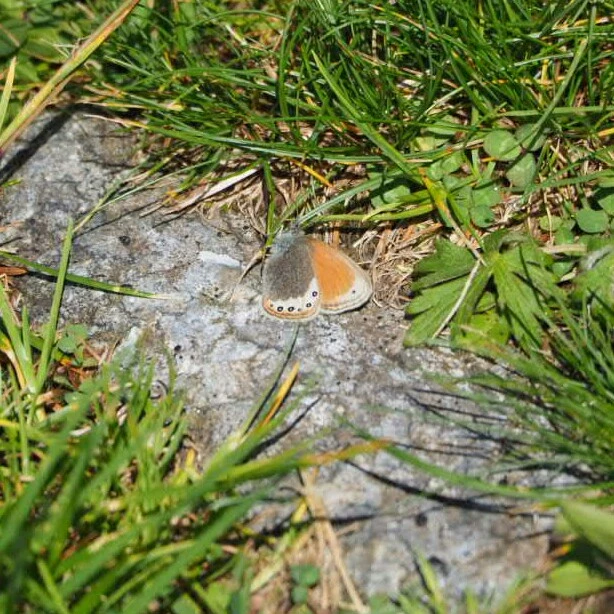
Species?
Coenonympha gardetta
